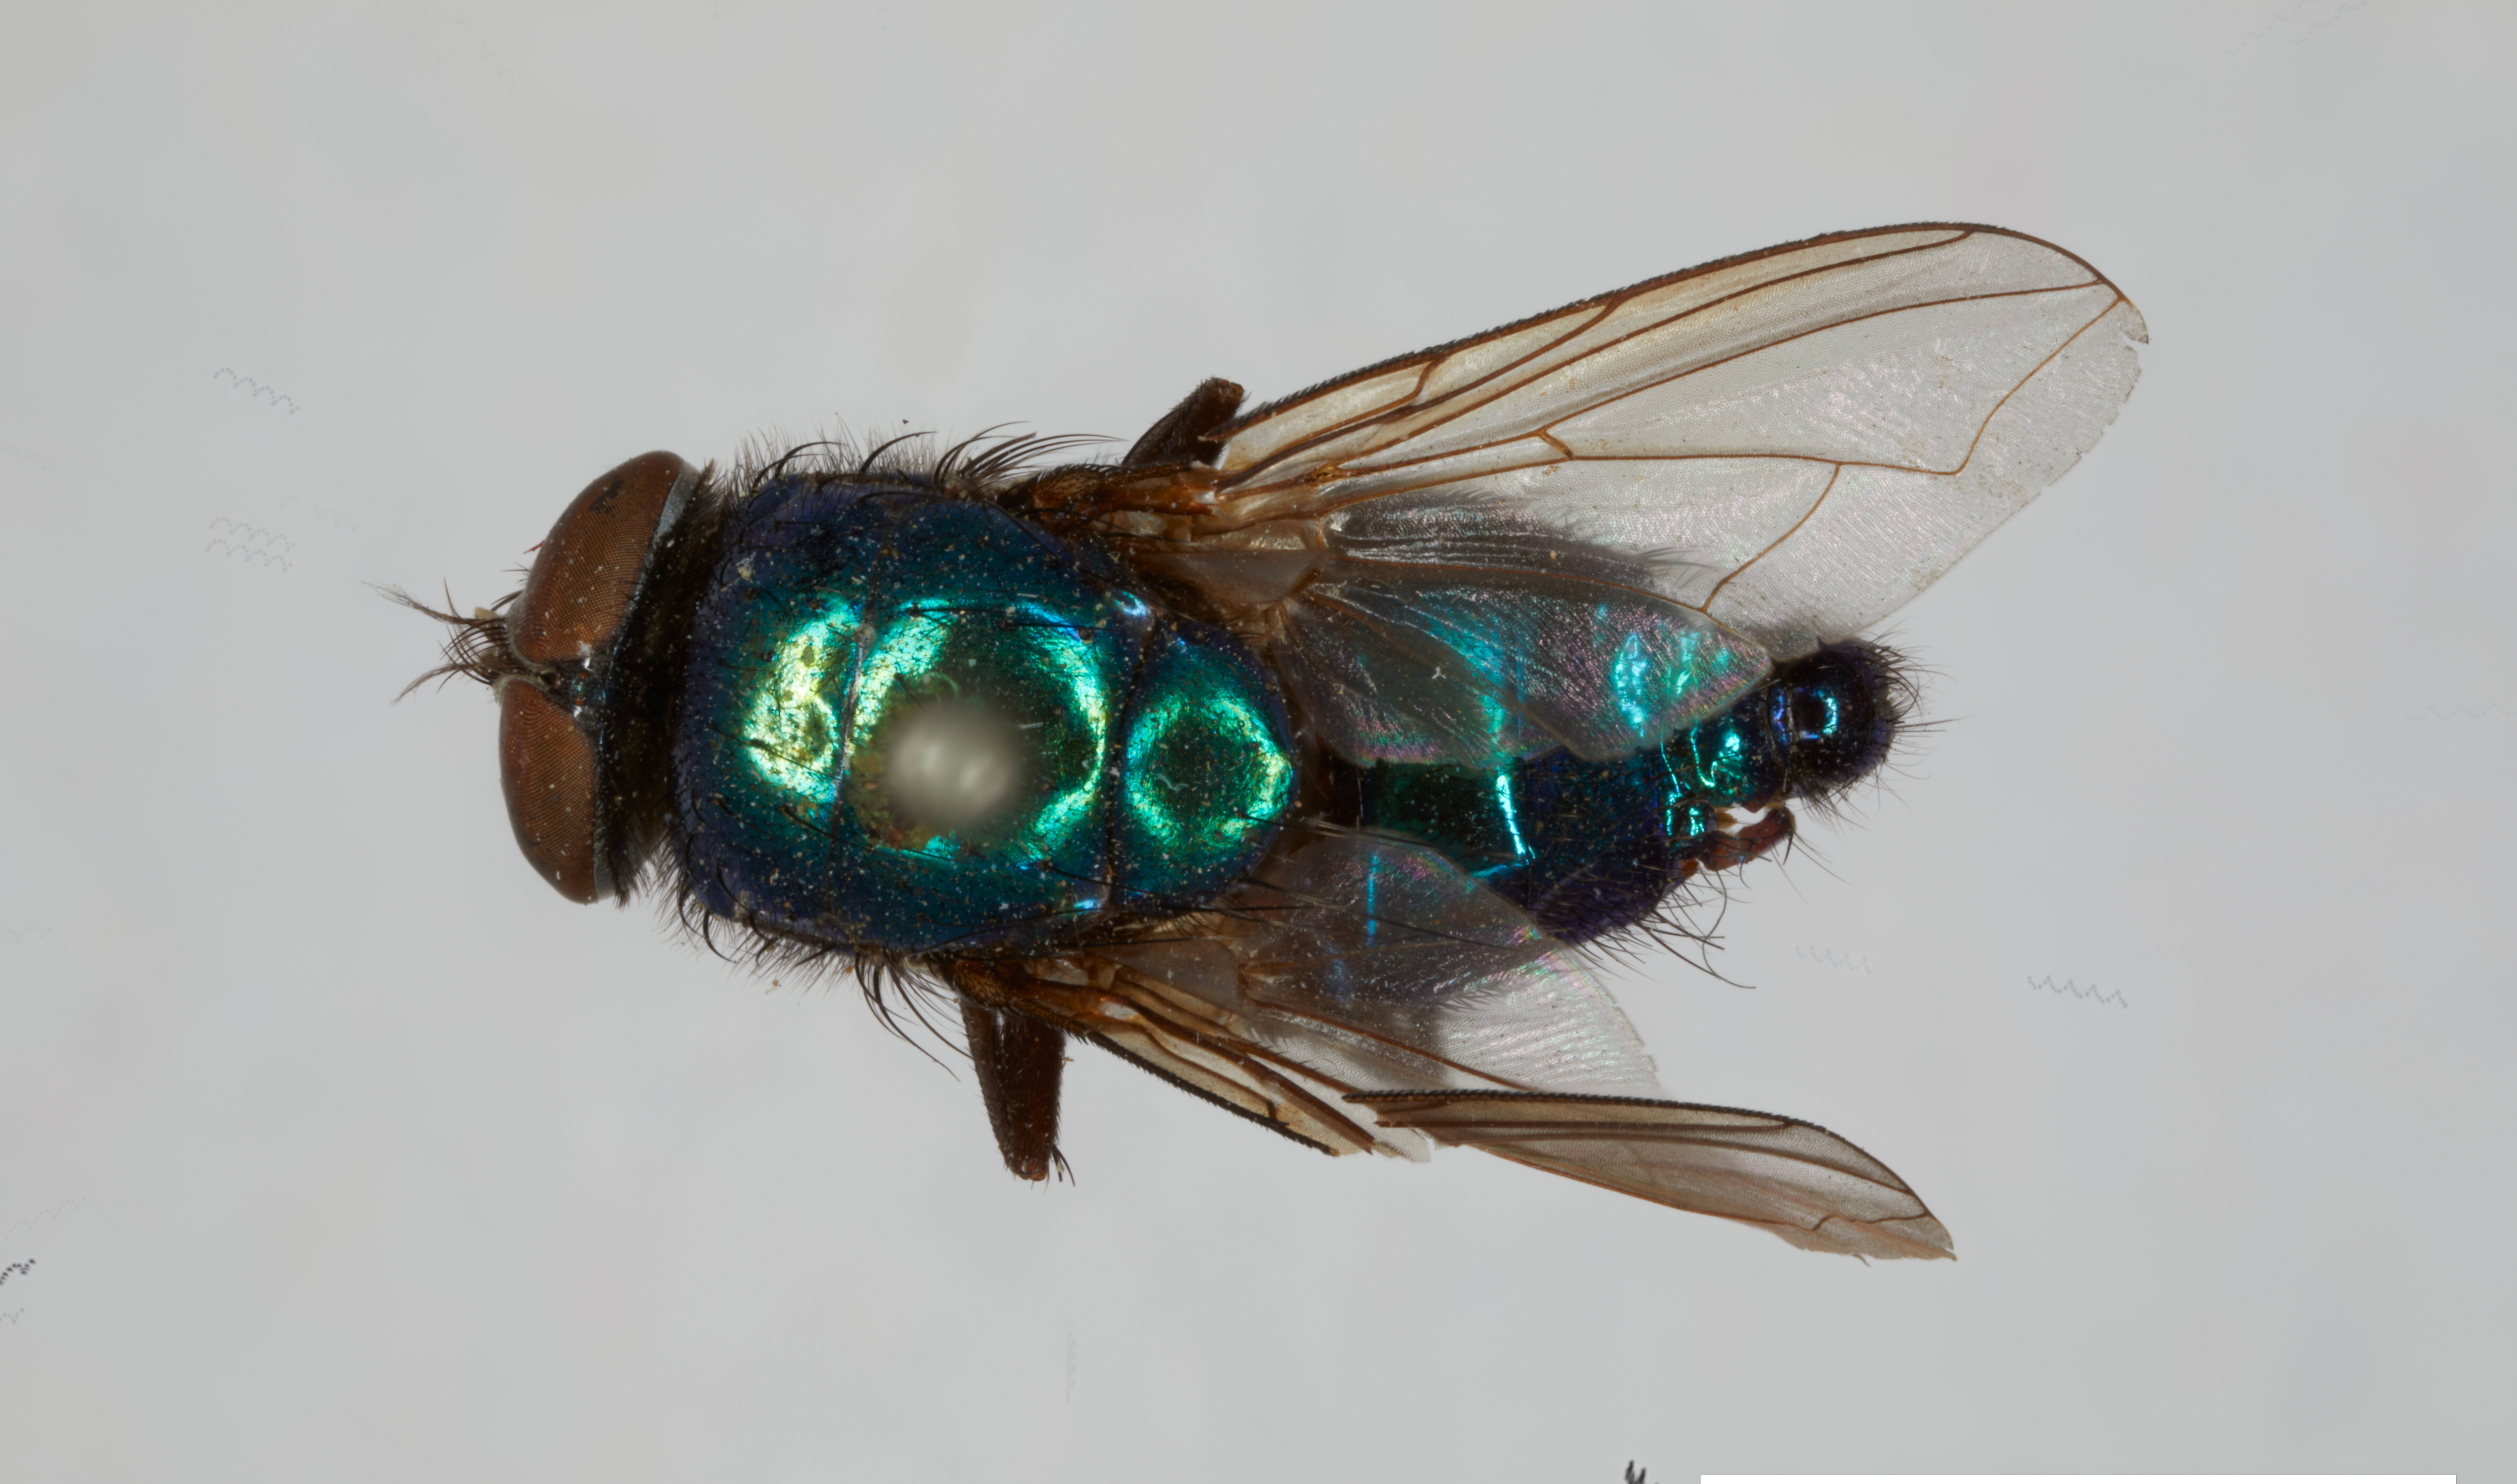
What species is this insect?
Lucilia angustifrons
